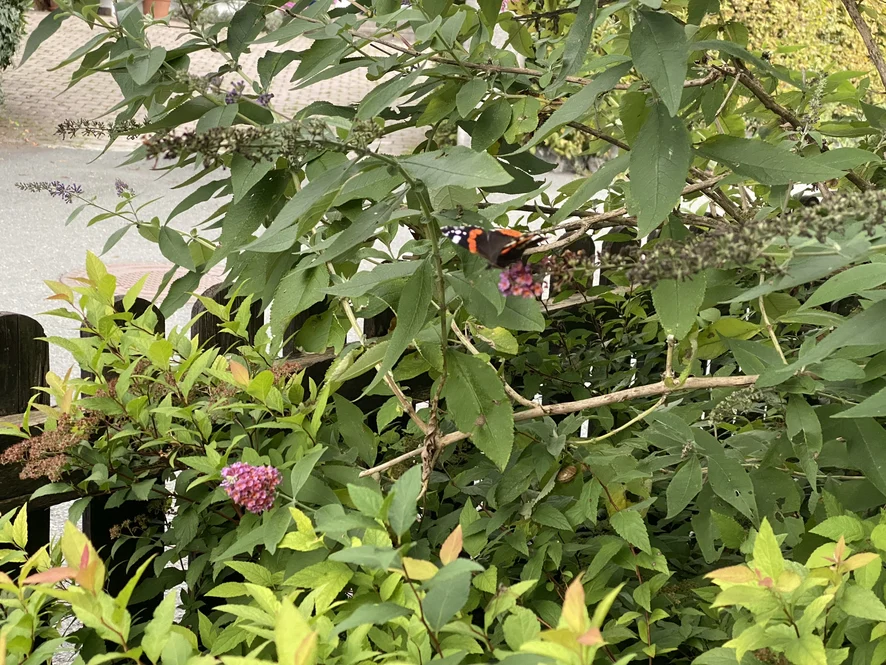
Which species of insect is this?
Vanessa atalanta
